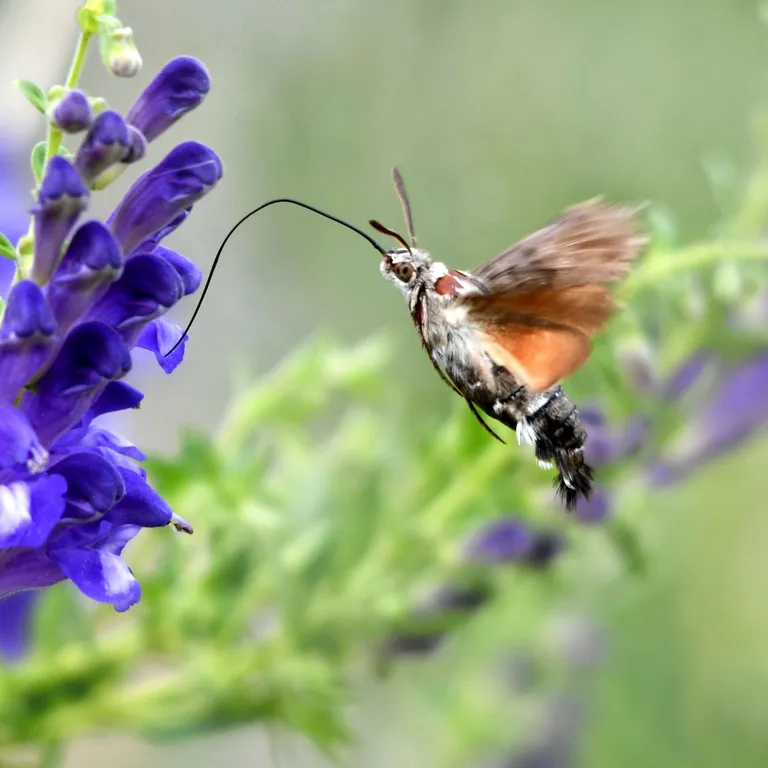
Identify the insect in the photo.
Macroglossum stellatarum
